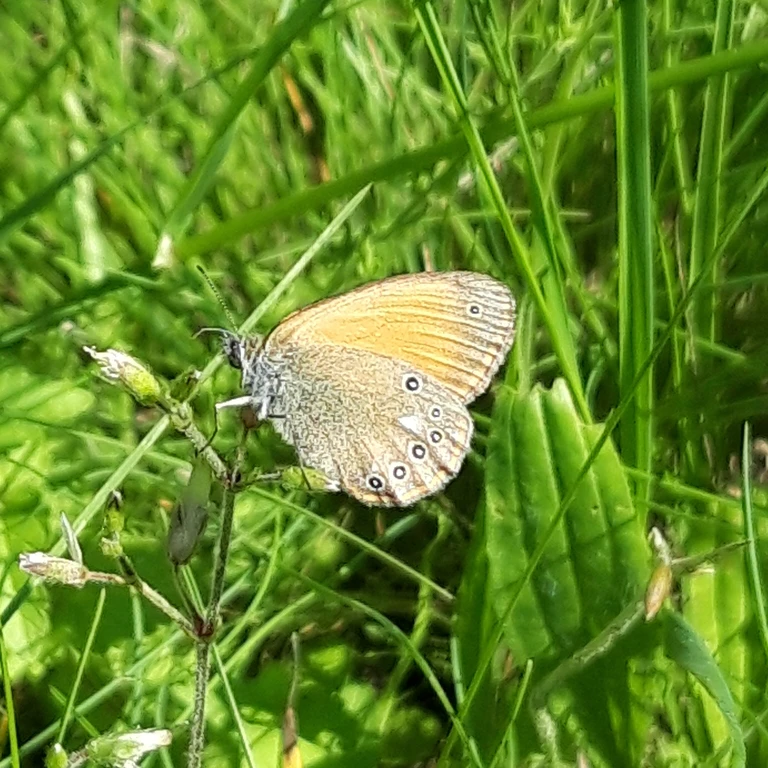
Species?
Coenonympha glycerion (also Coenonympha iphis)
